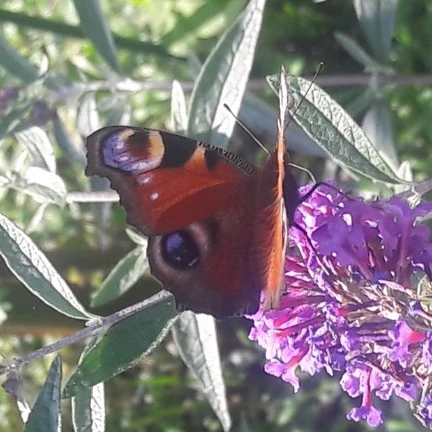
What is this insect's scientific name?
Aglais io
